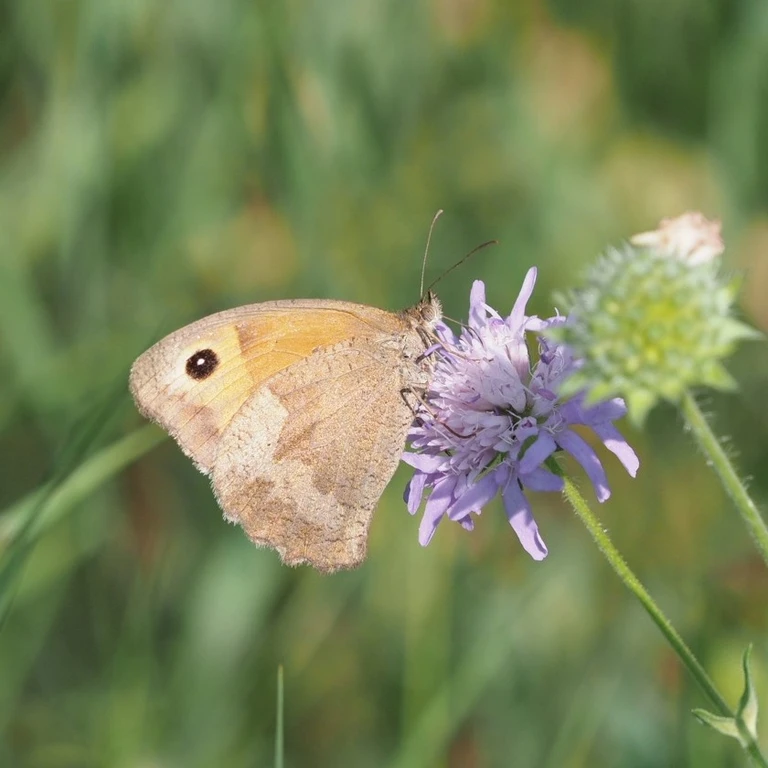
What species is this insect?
Maniola jurtina
